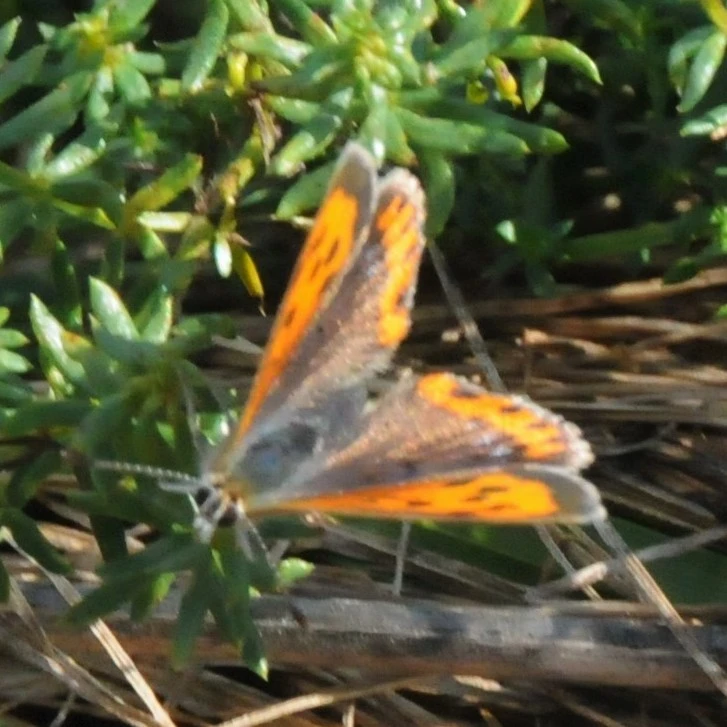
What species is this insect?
Lycaena phlaeas
